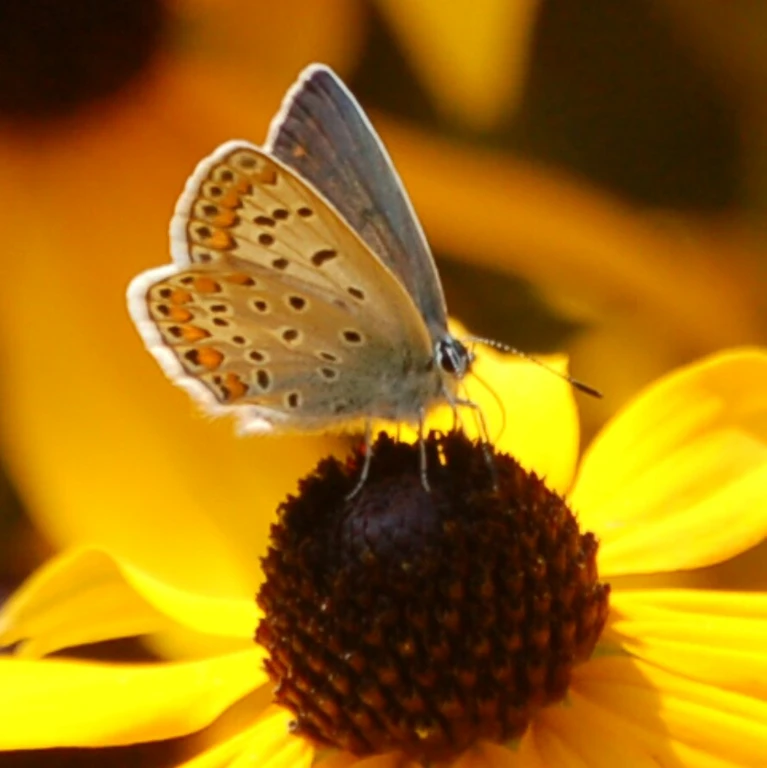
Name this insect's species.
Polyommatus icarus
